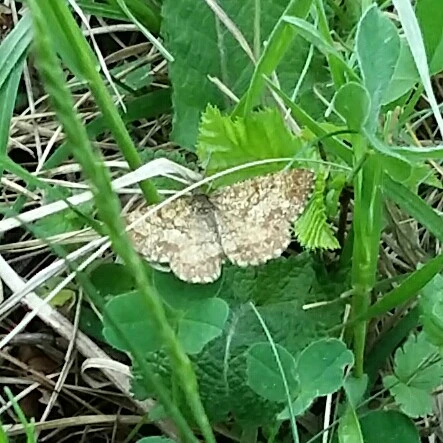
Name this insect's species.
Ematurga atomaria
